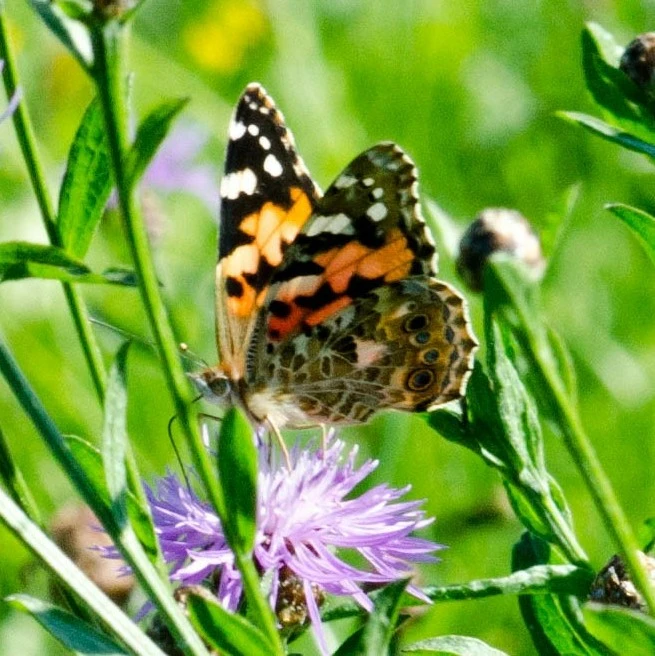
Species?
Vanessa cardui
